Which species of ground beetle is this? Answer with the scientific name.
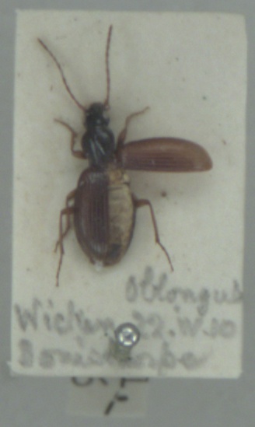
Oxypselaphus obscurus
